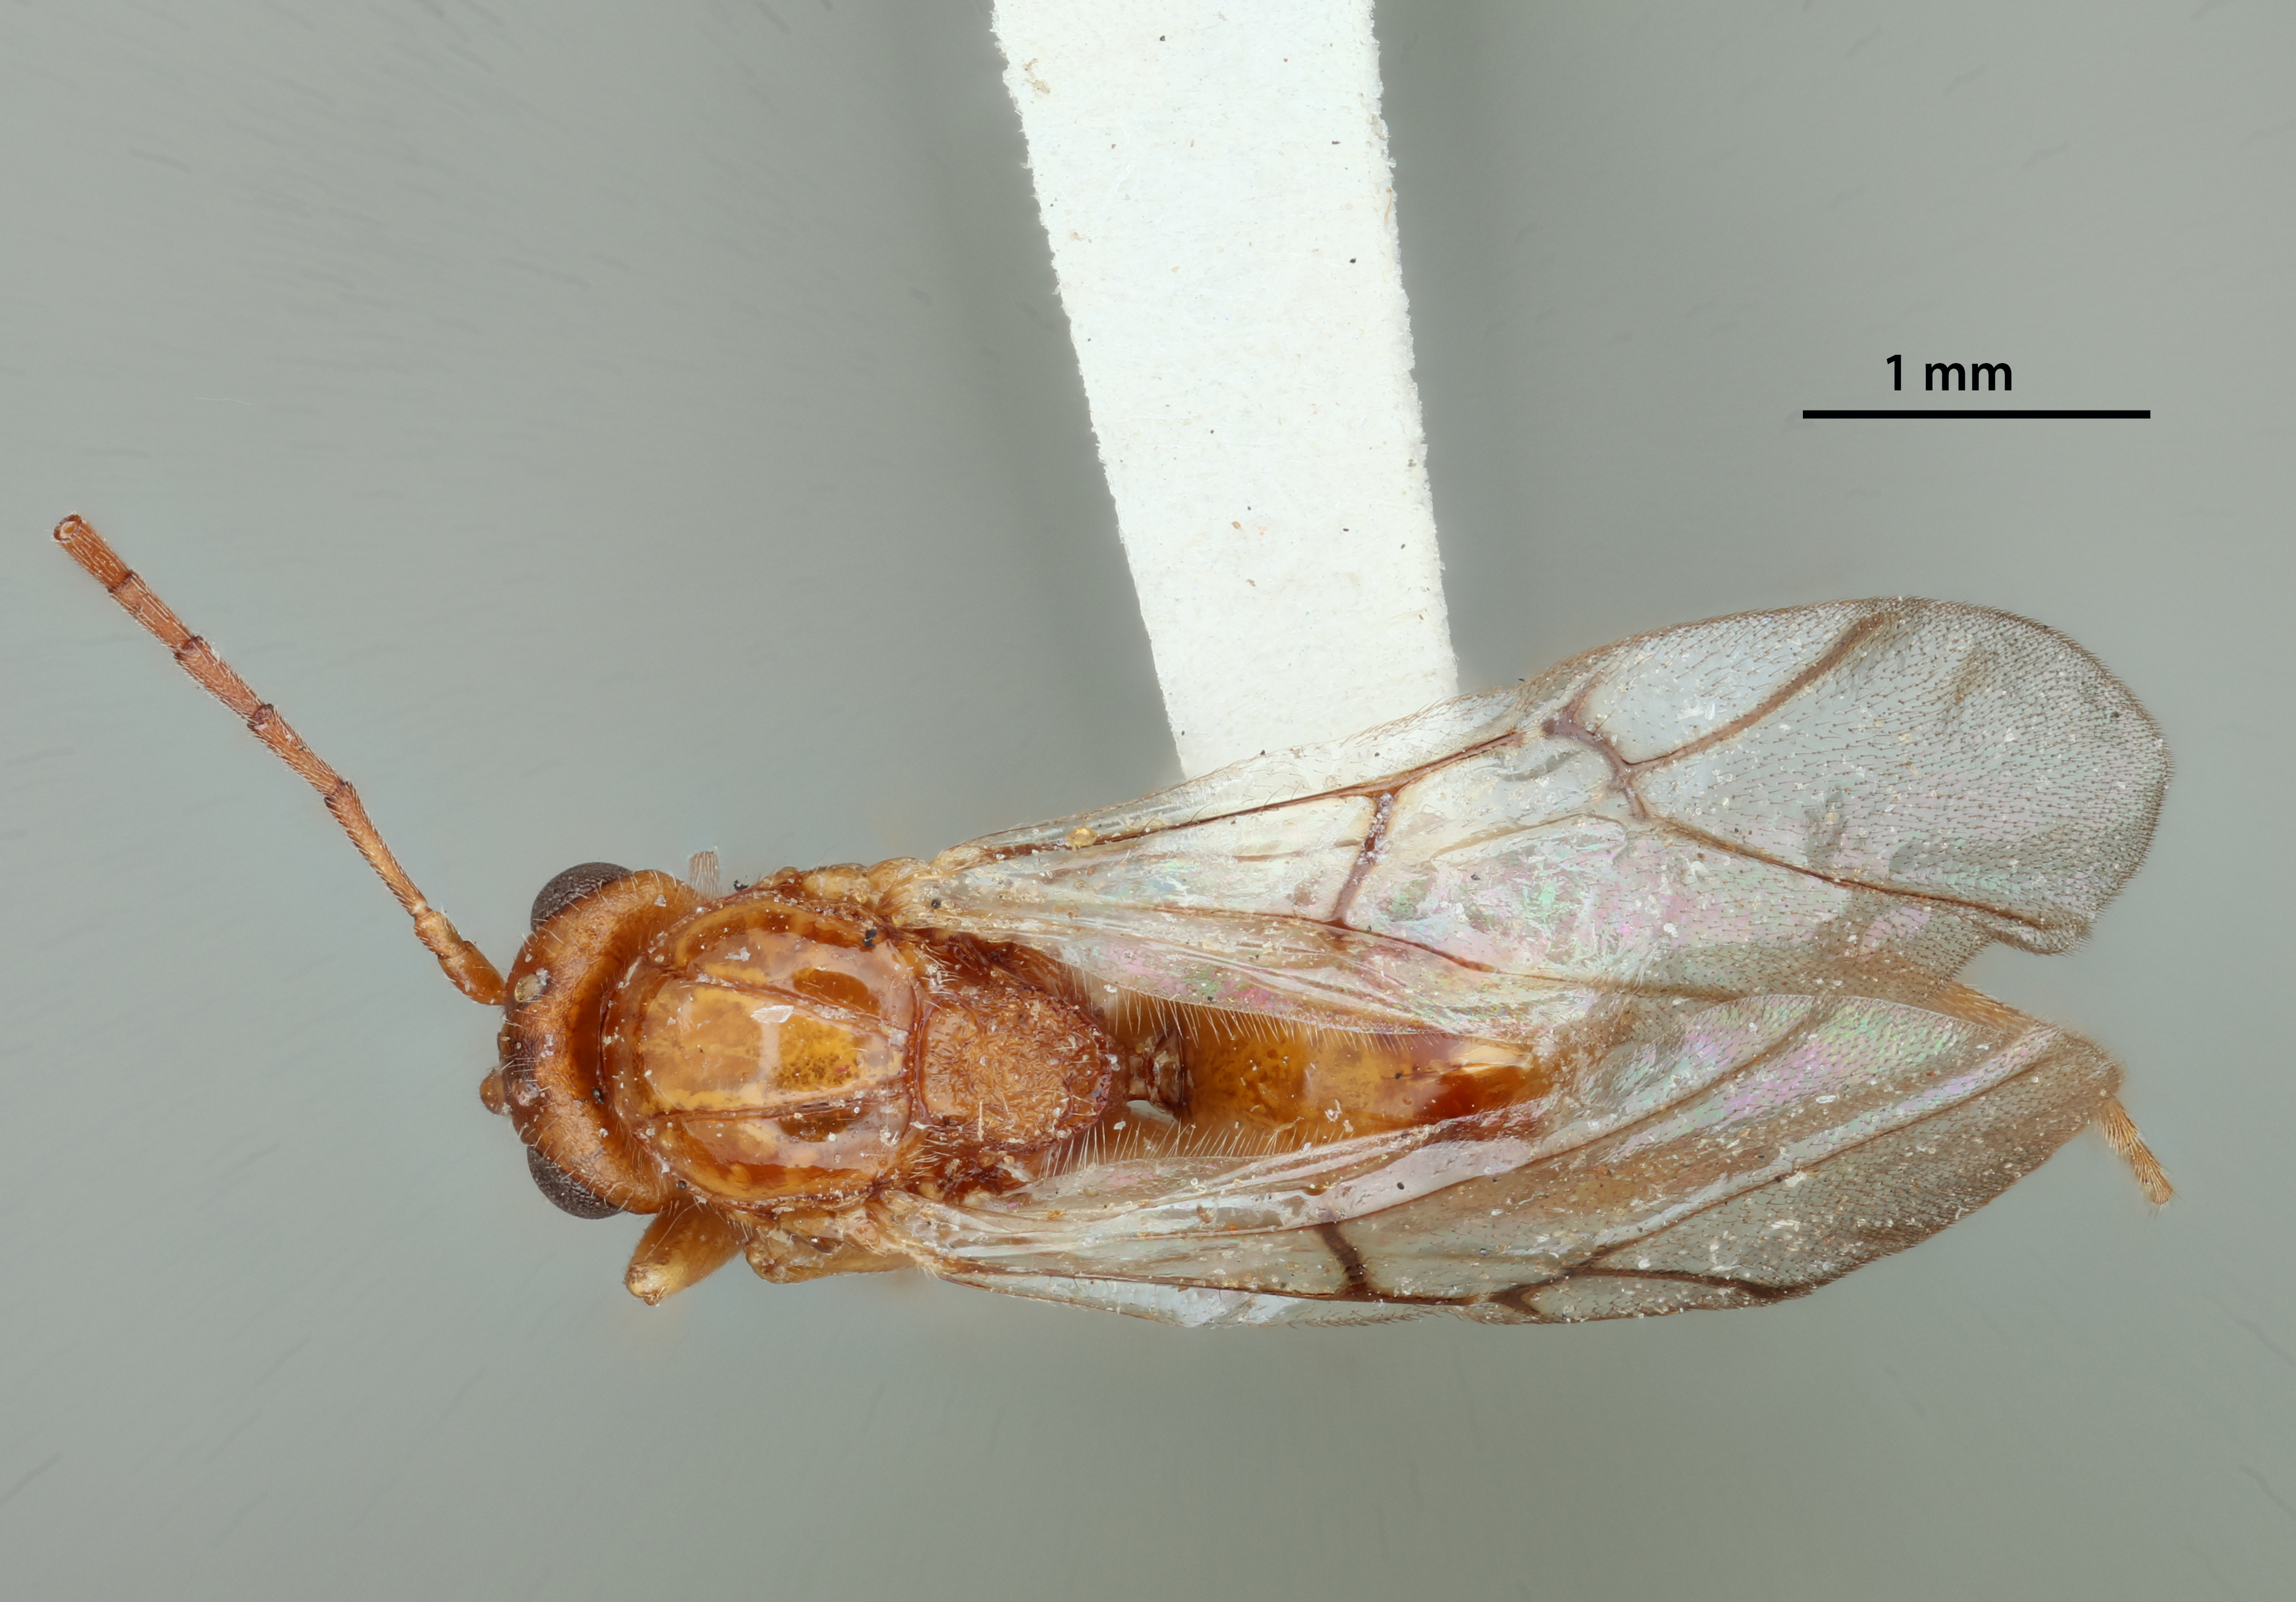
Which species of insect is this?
Dryophanta radicola
